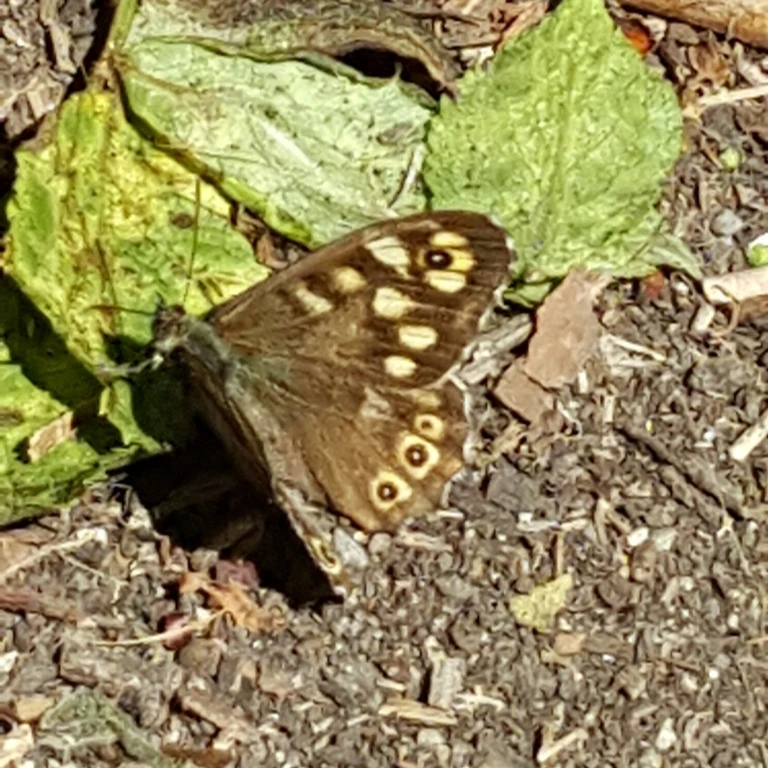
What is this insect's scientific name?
Pararge aegeria
